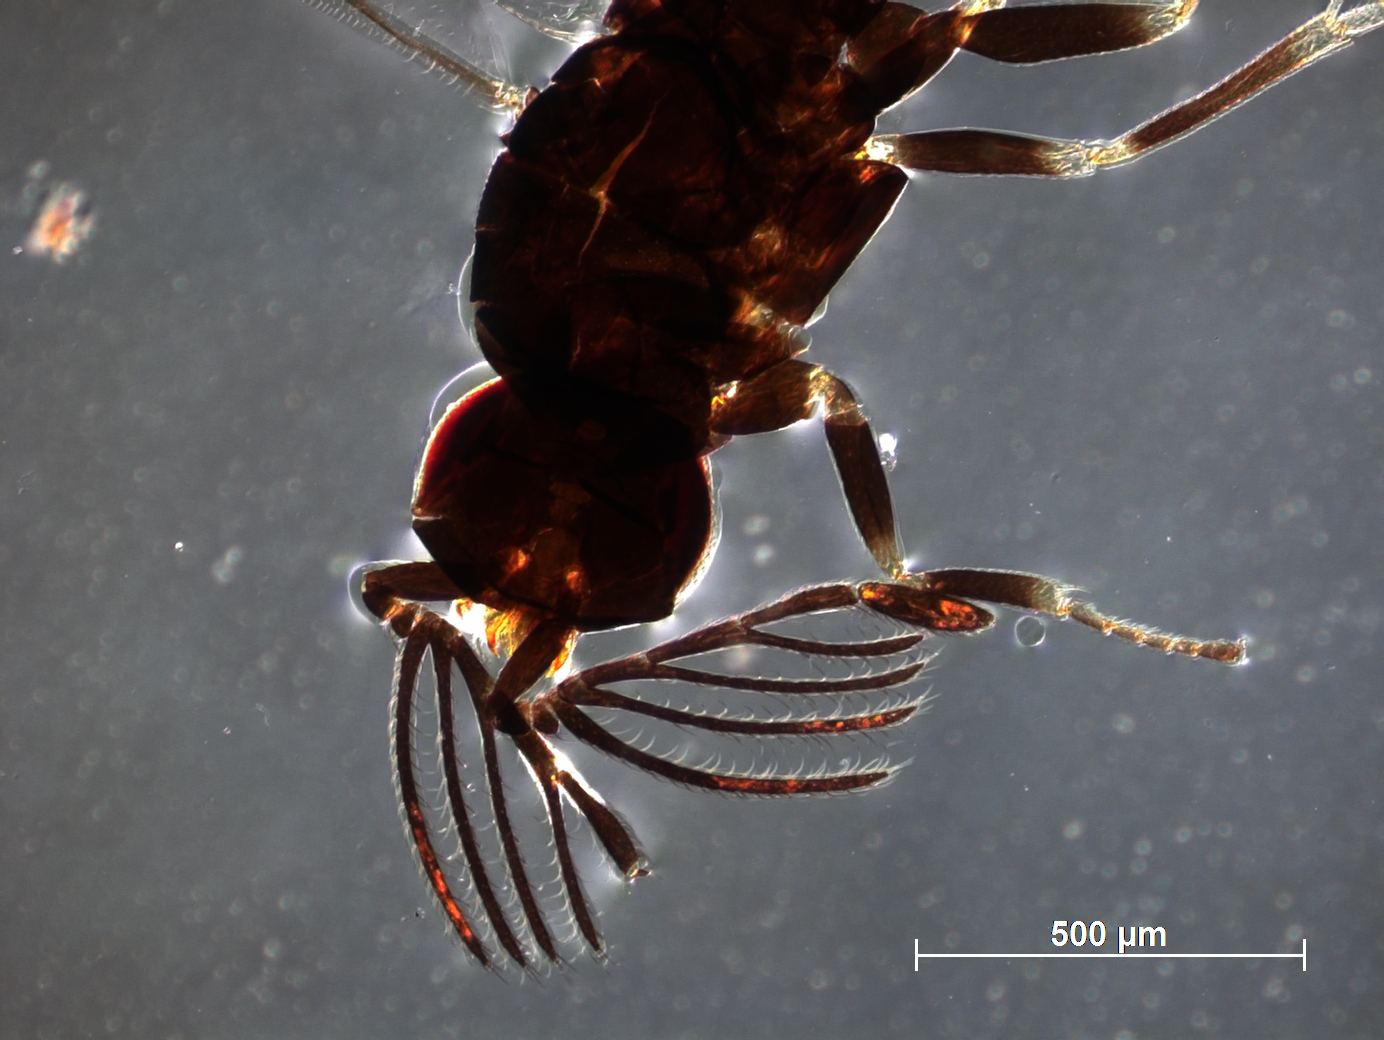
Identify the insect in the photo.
Tetralophidea apicata
